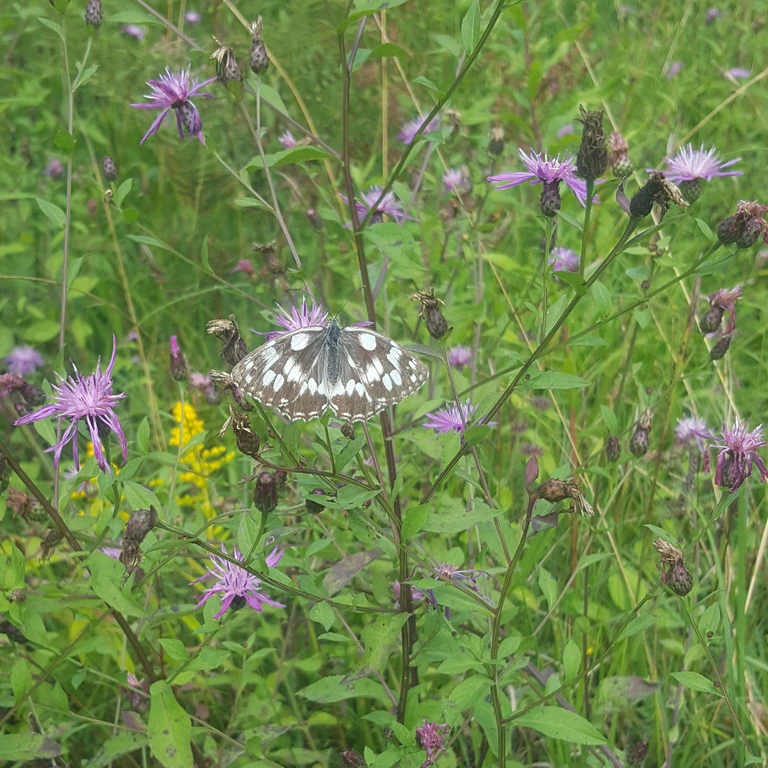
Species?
Melanargia galathea
